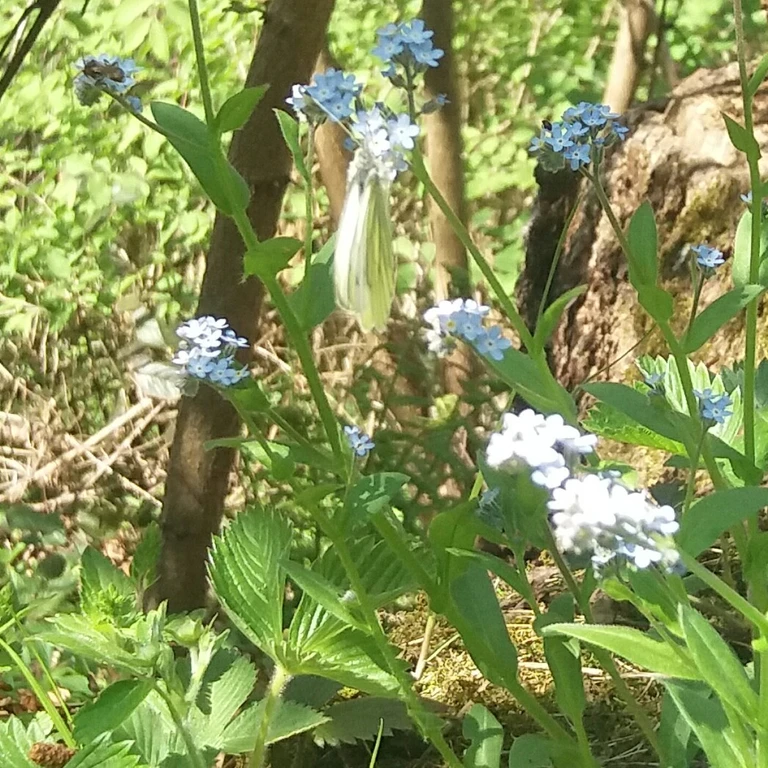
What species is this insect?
Pieris napi
